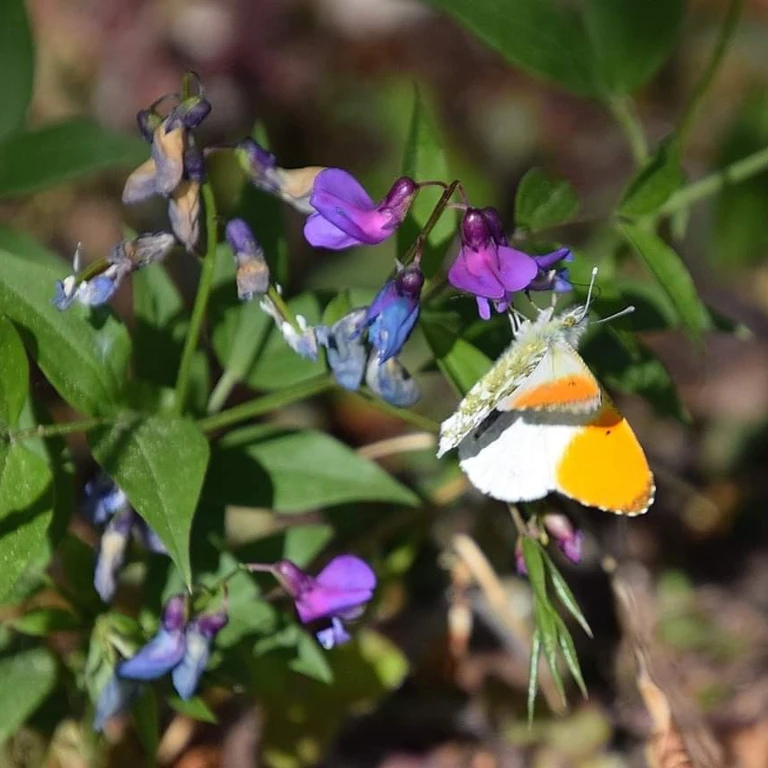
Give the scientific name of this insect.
Anthocharis cardamines
